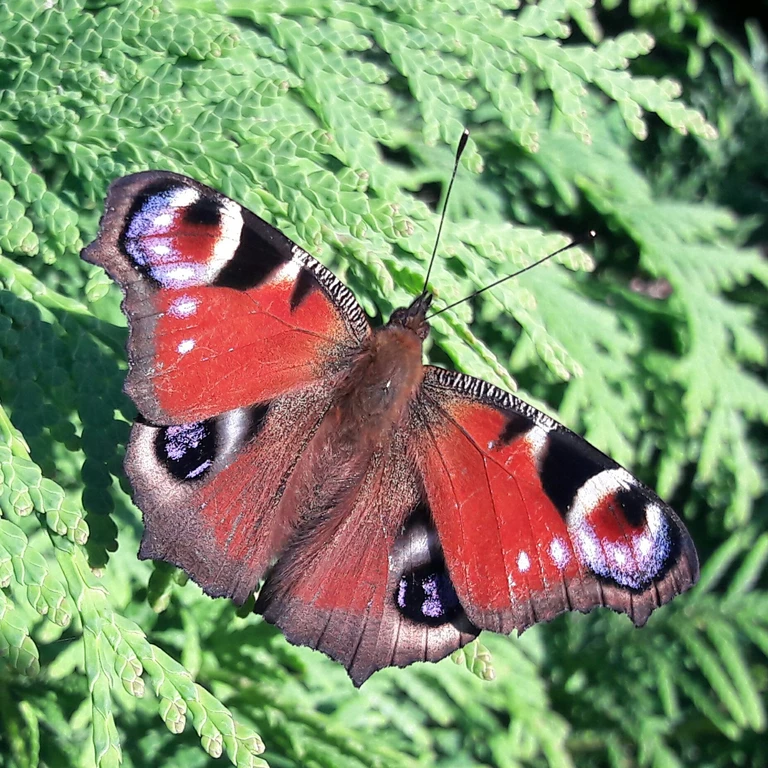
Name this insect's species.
Aglais io
